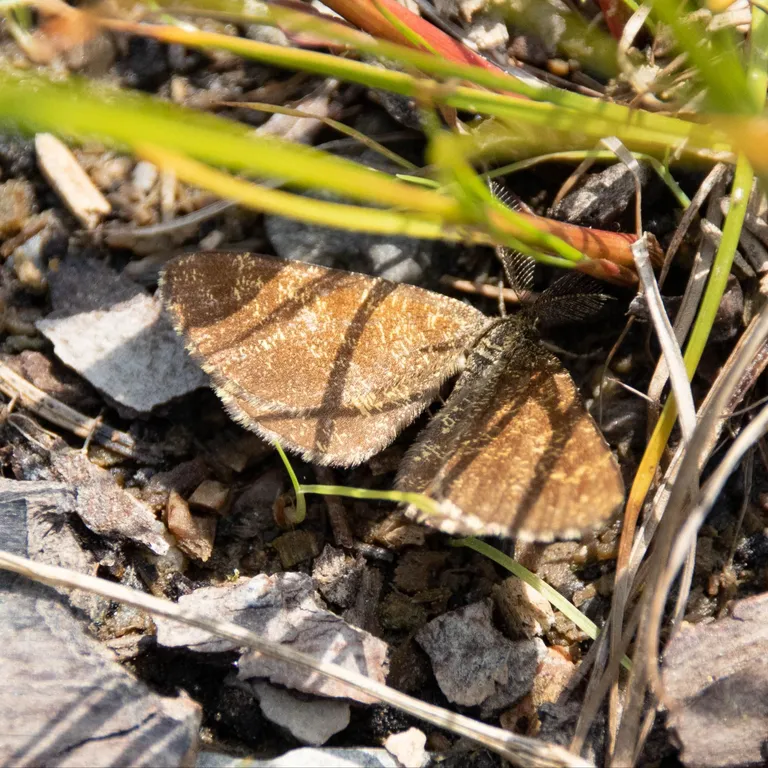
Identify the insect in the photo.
Ematurga atomaria
